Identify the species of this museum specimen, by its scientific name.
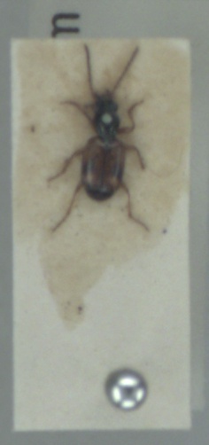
Bembidion articulatum
